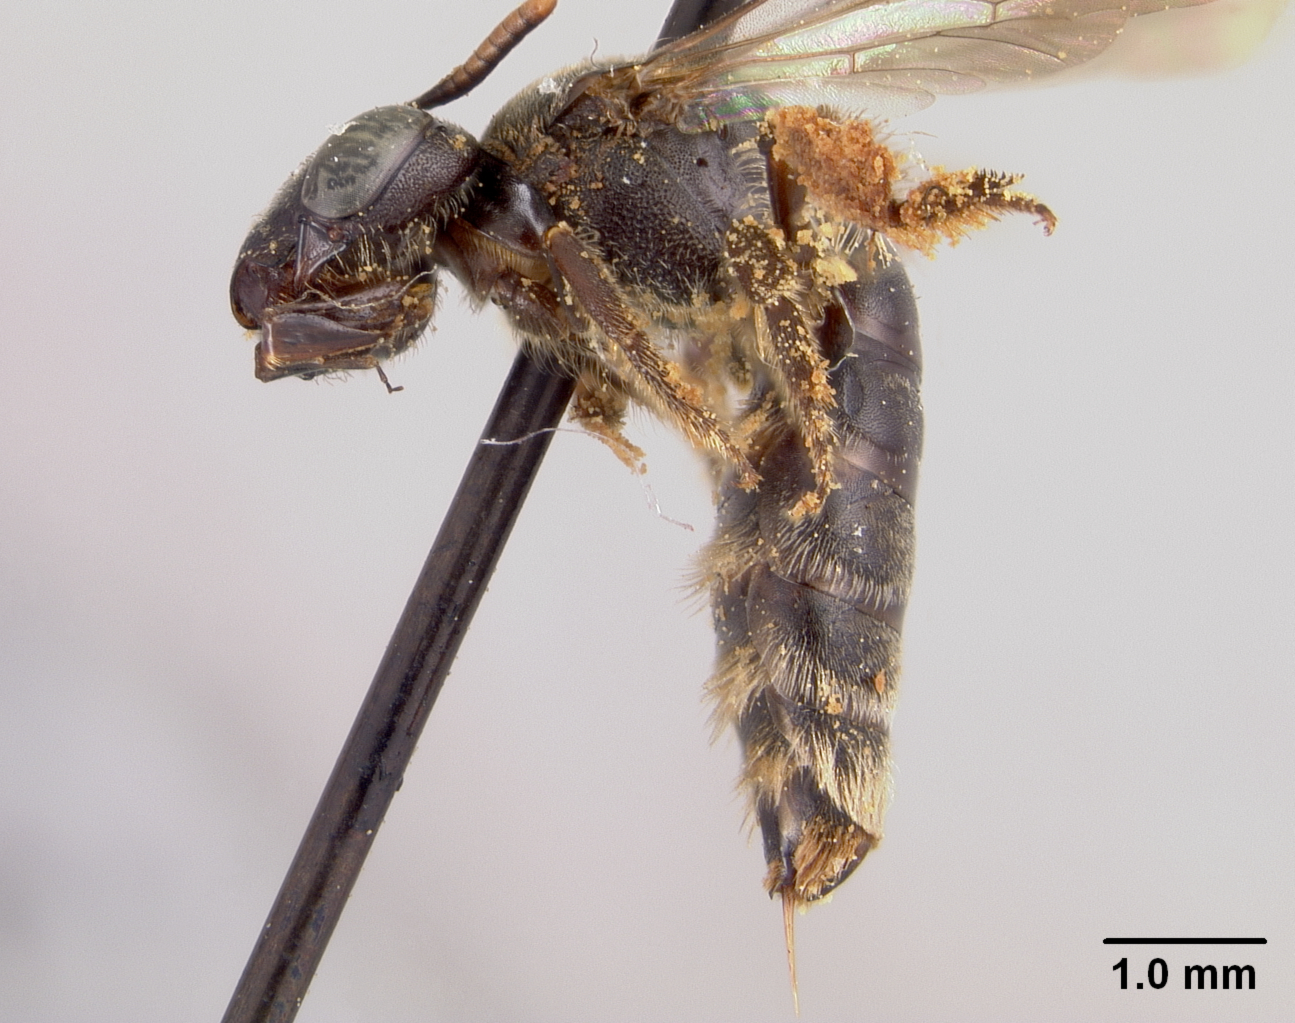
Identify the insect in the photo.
Heterosarus aeschynomenis
